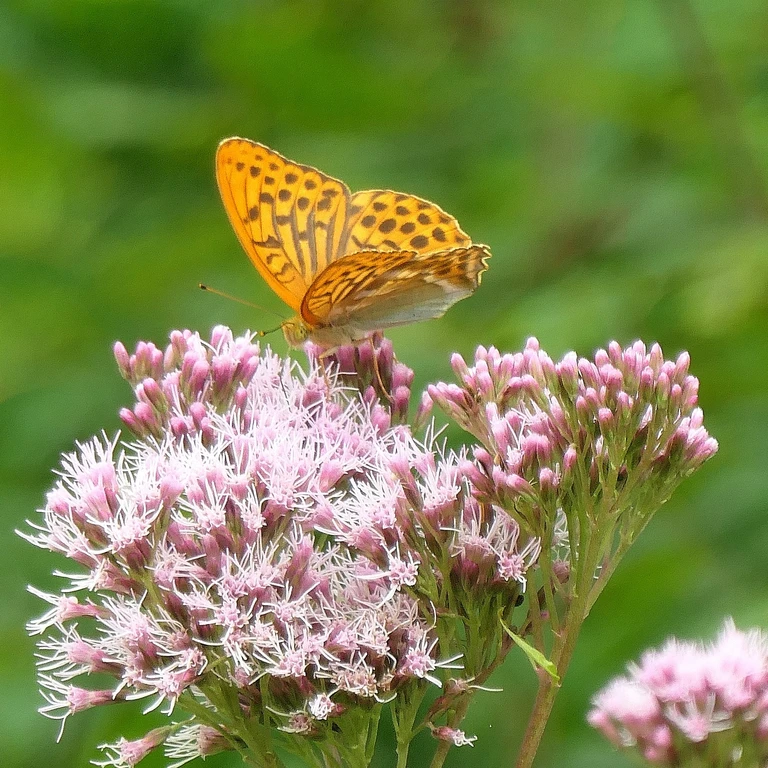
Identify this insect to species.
Argynnis paphia
